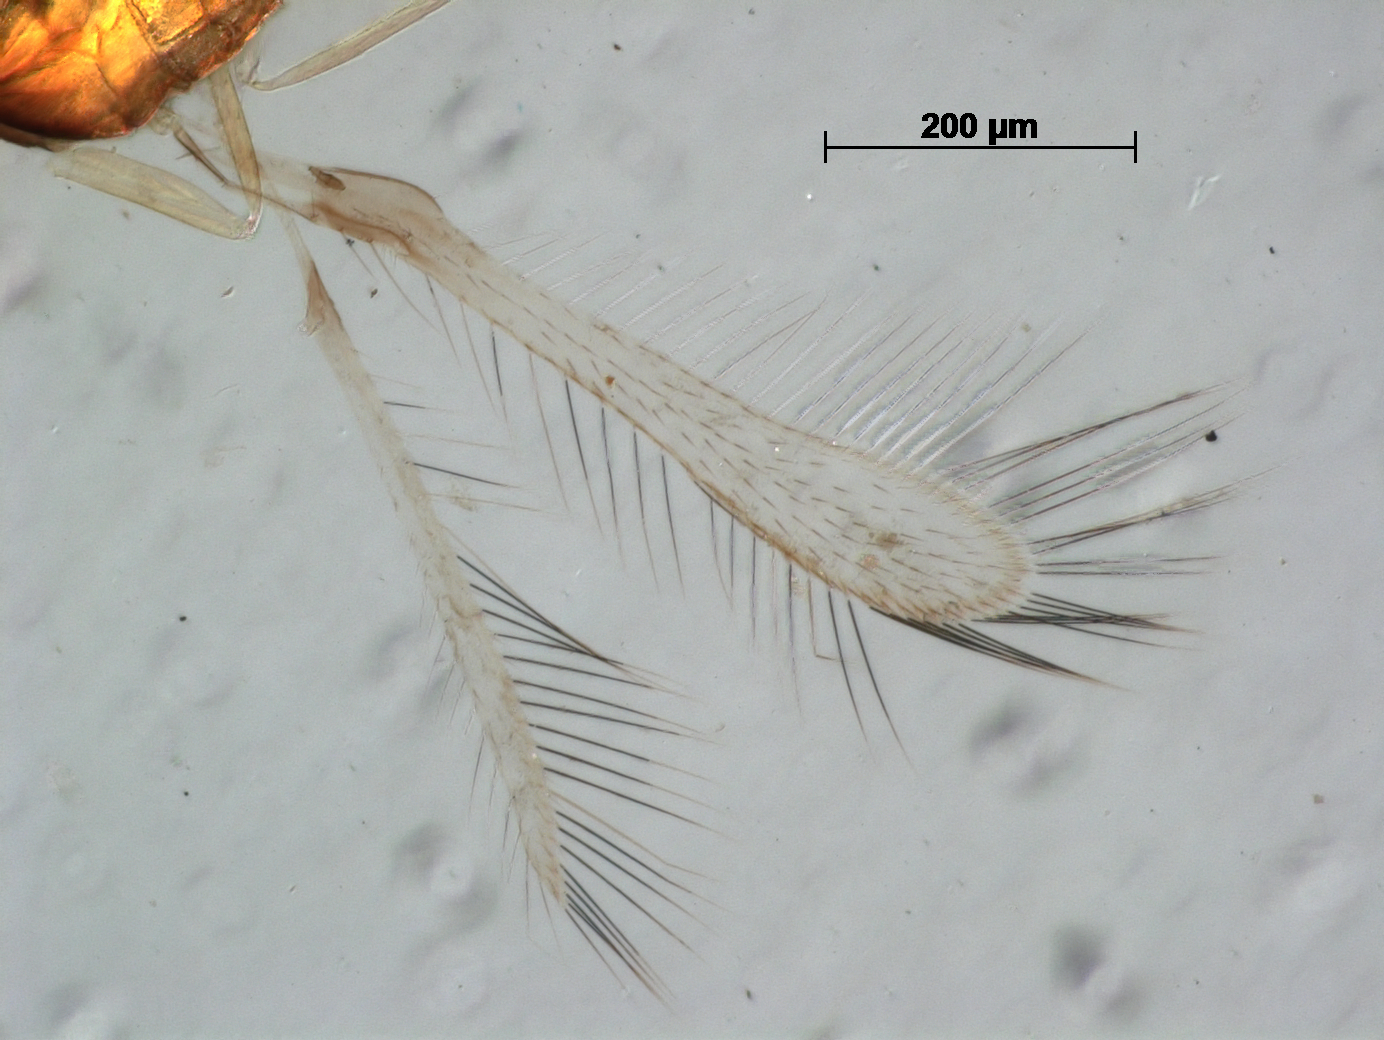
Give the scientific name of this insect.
Anagrus giraulti
